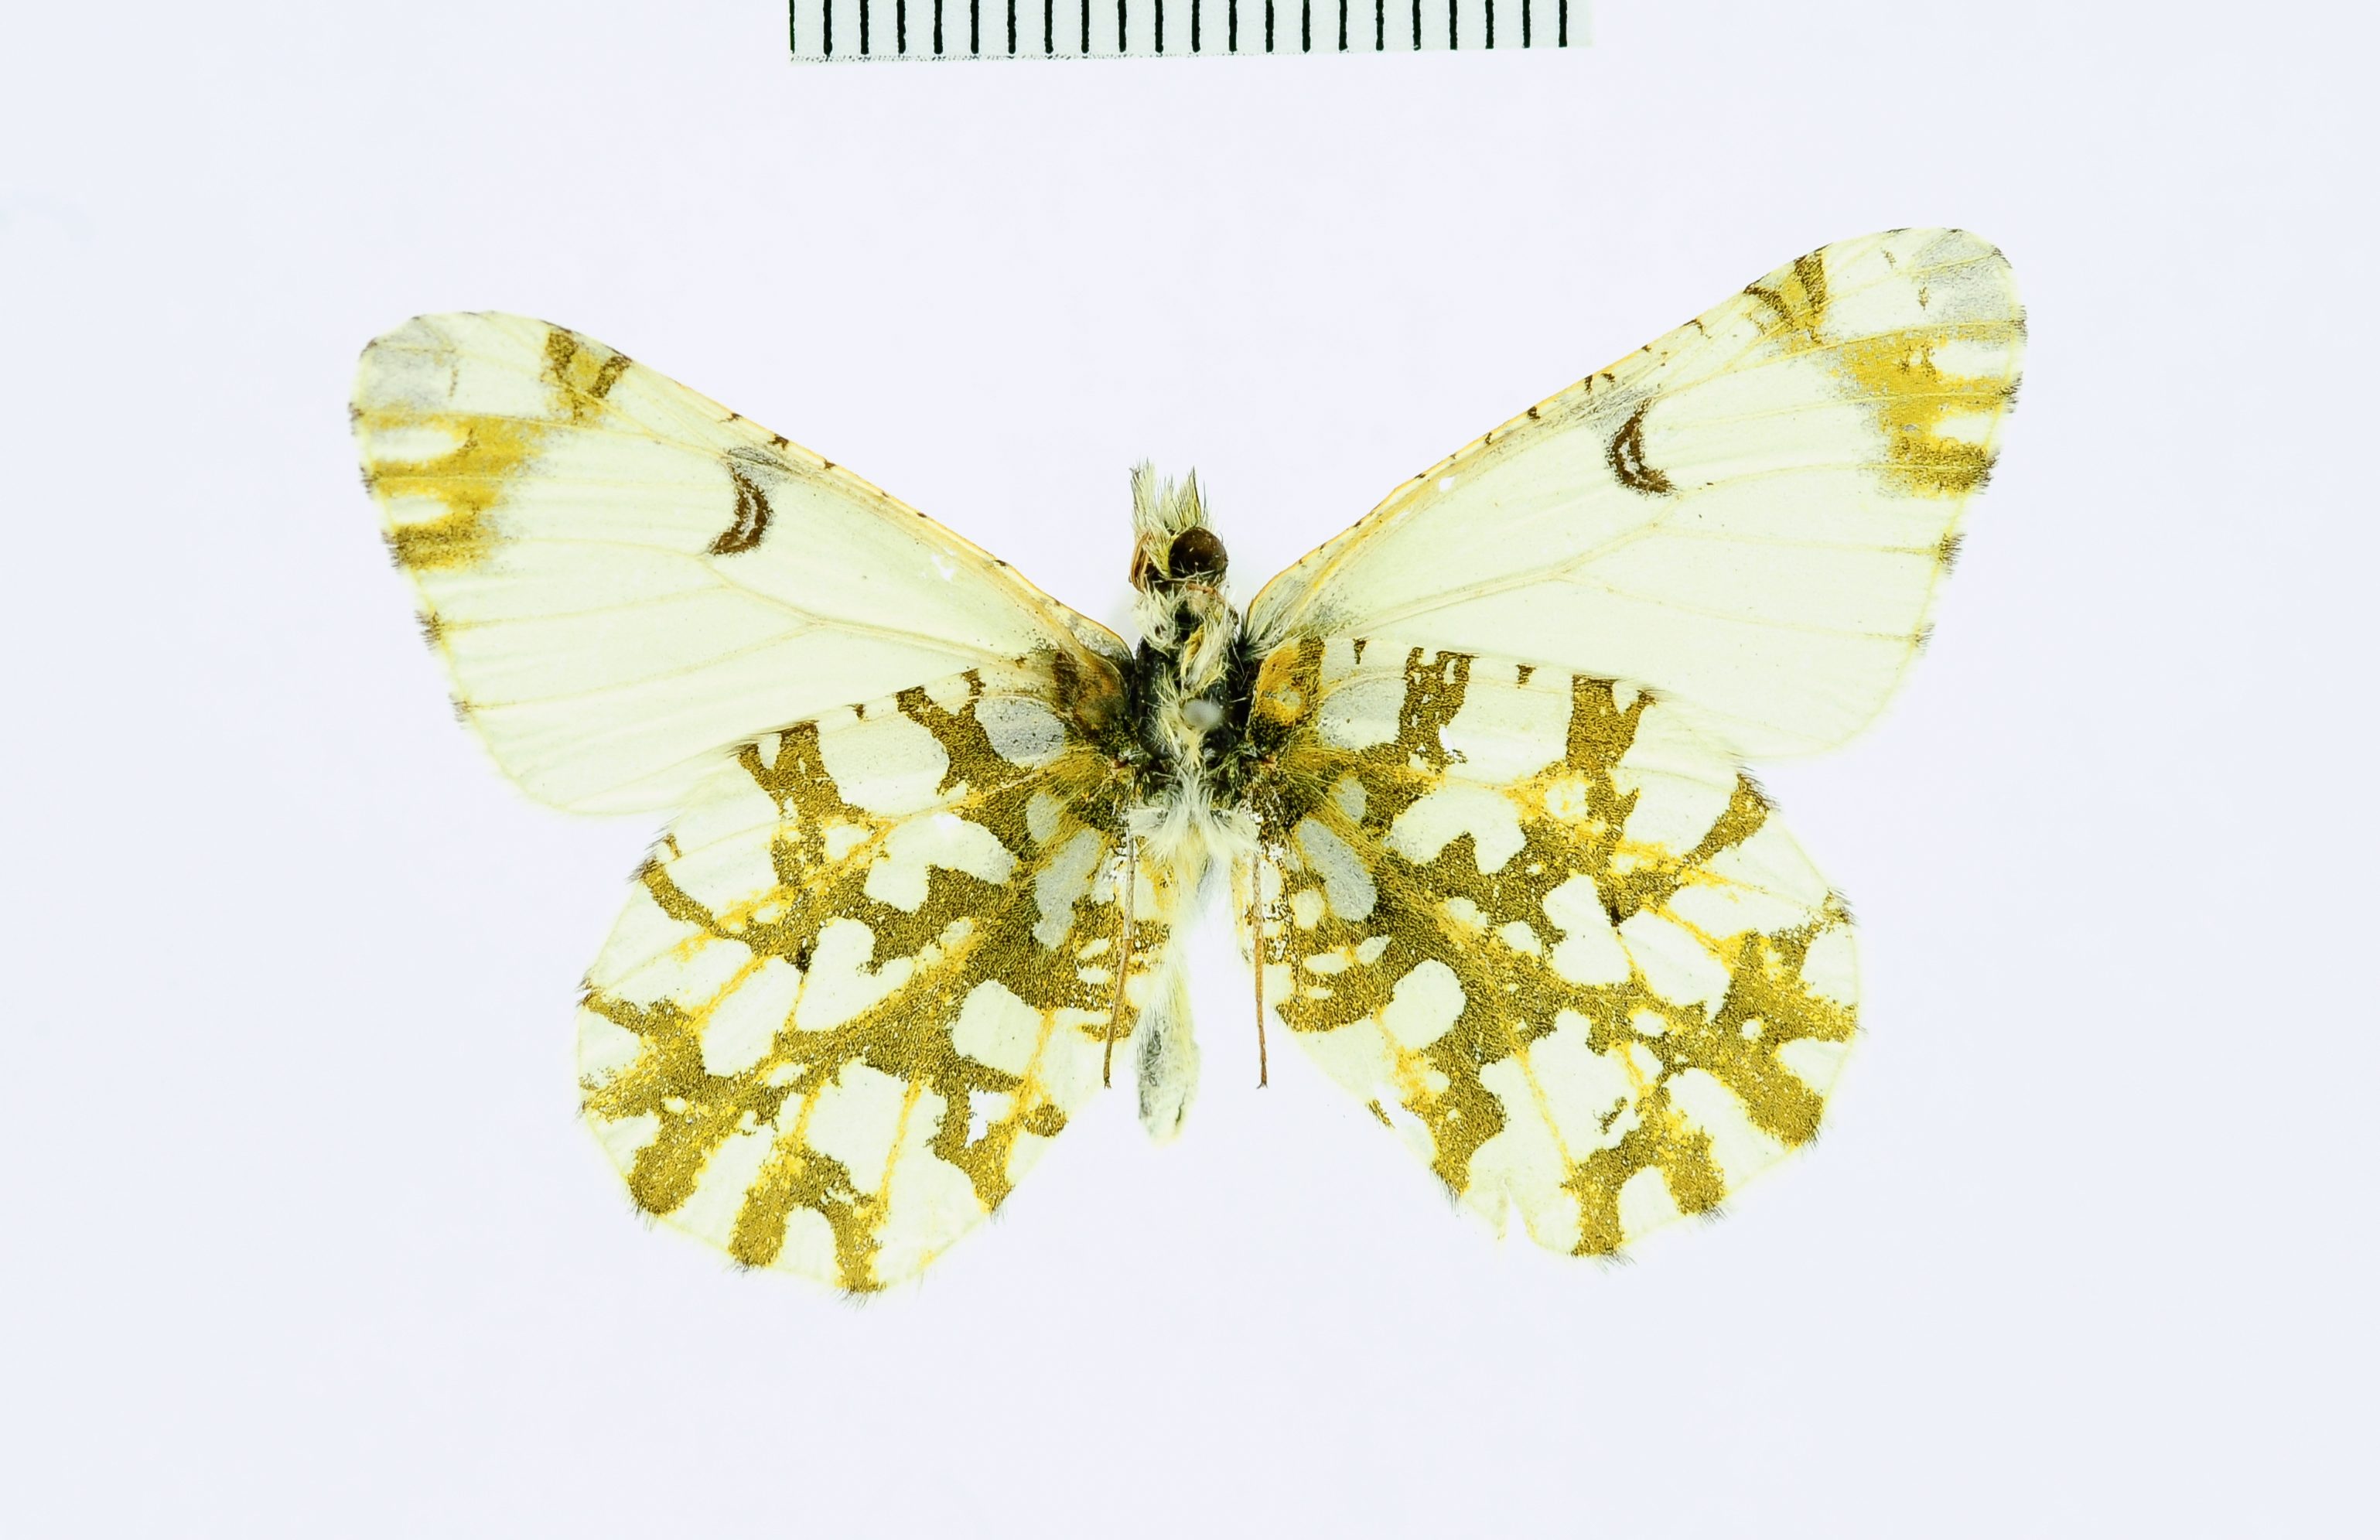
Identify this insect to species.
Anthocharis ausonides
